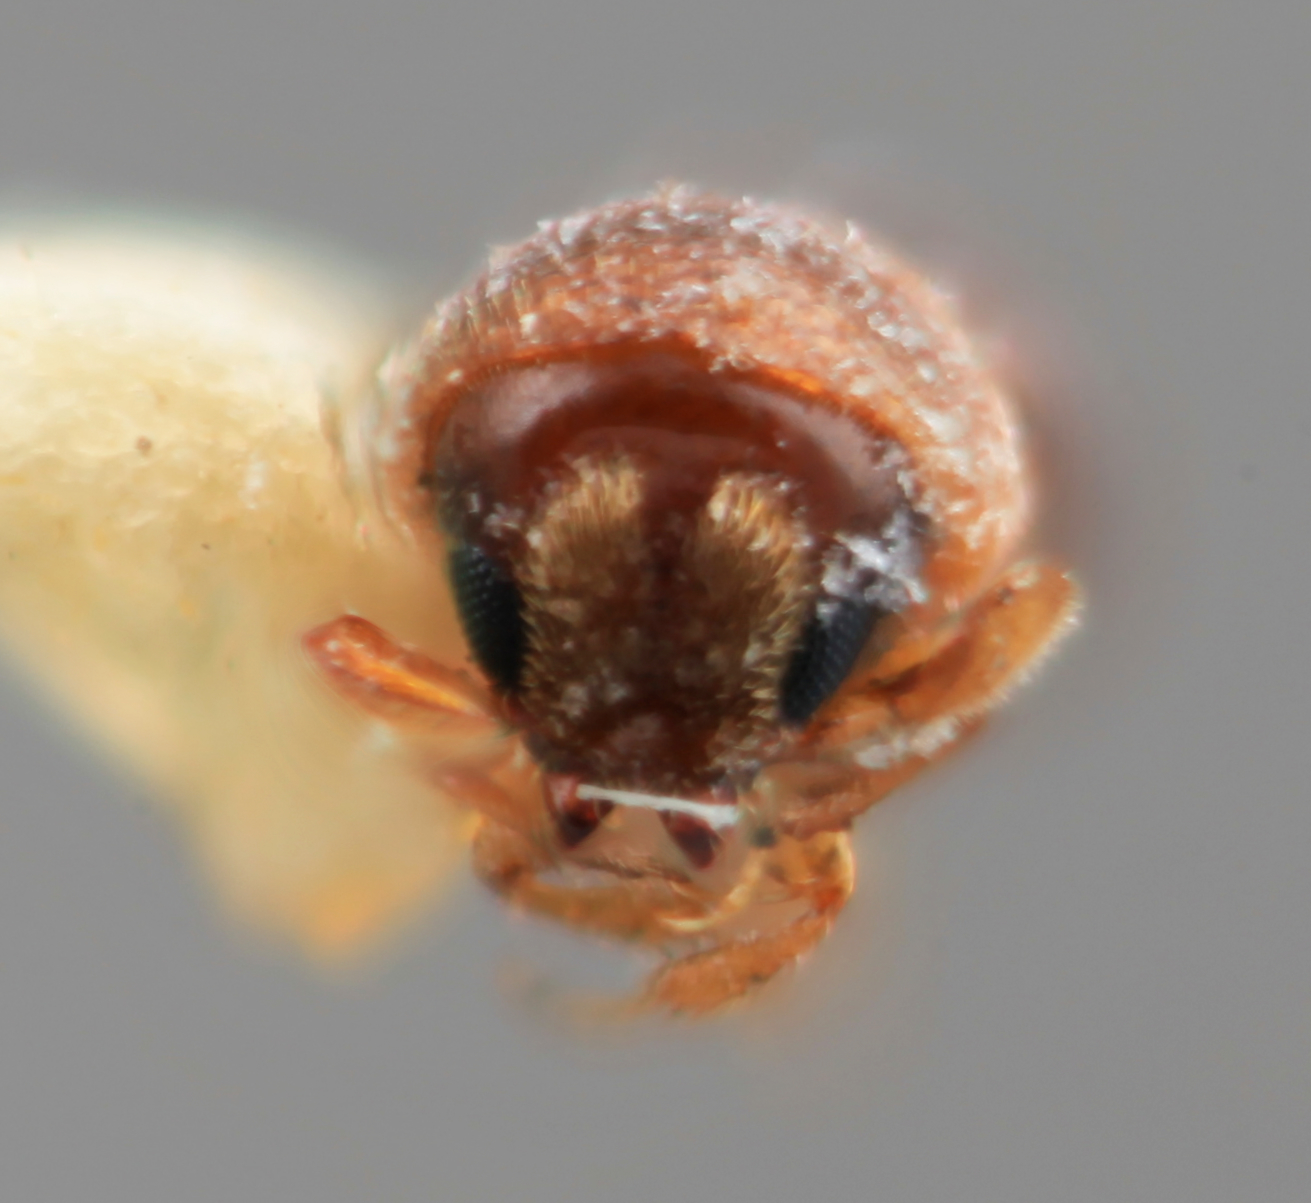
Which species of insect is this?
Corthylus pumilus
